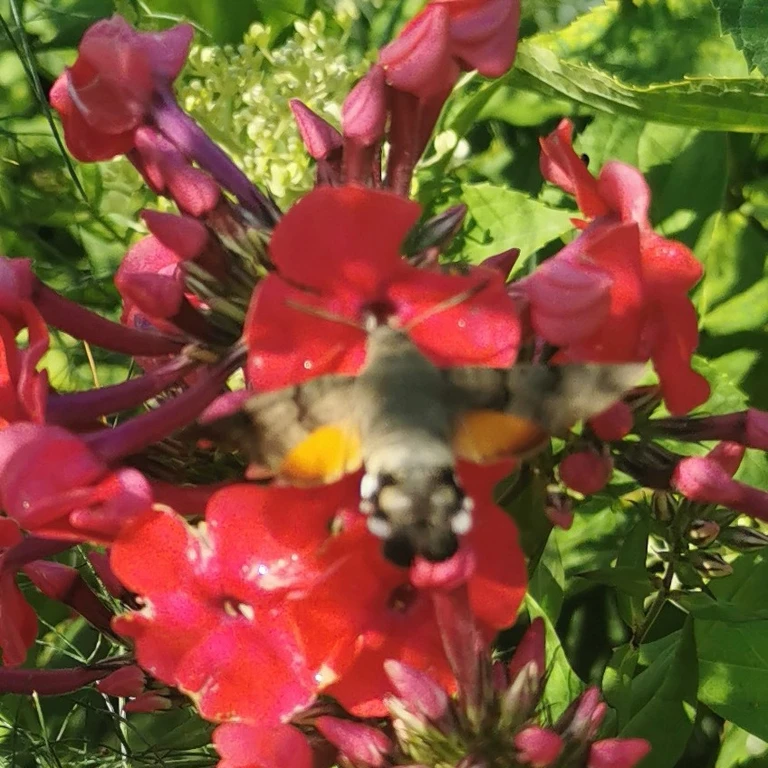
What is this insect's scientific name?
Macroglossum stellatarum
